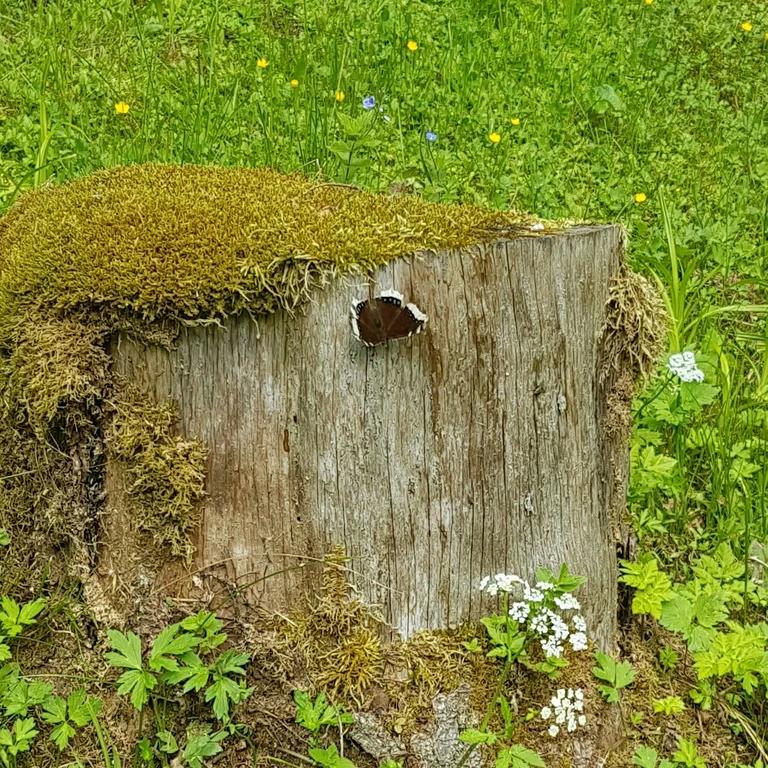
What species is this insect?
Nymphalis antiopa
